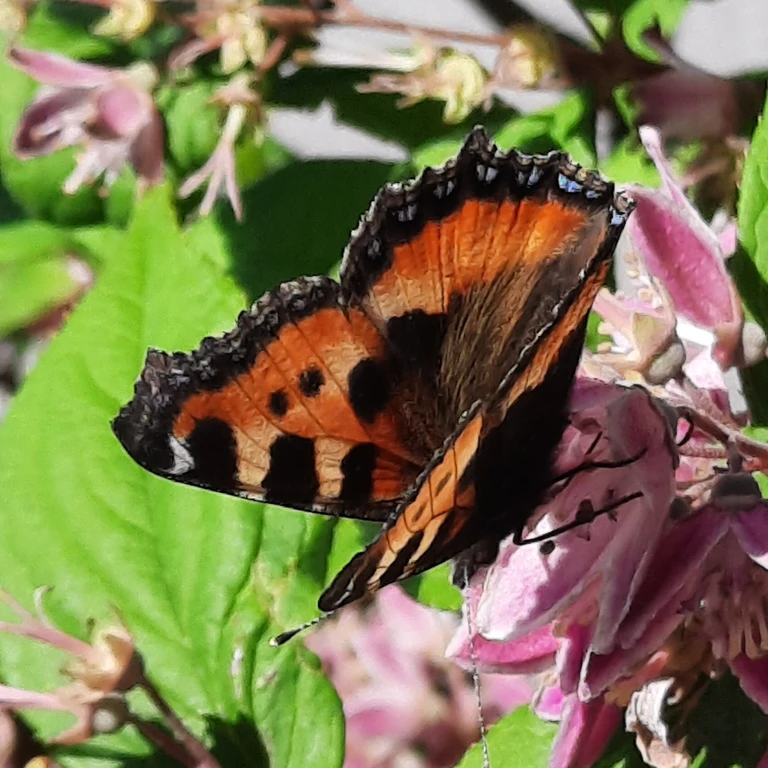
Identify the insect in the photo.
Aglais urticae
